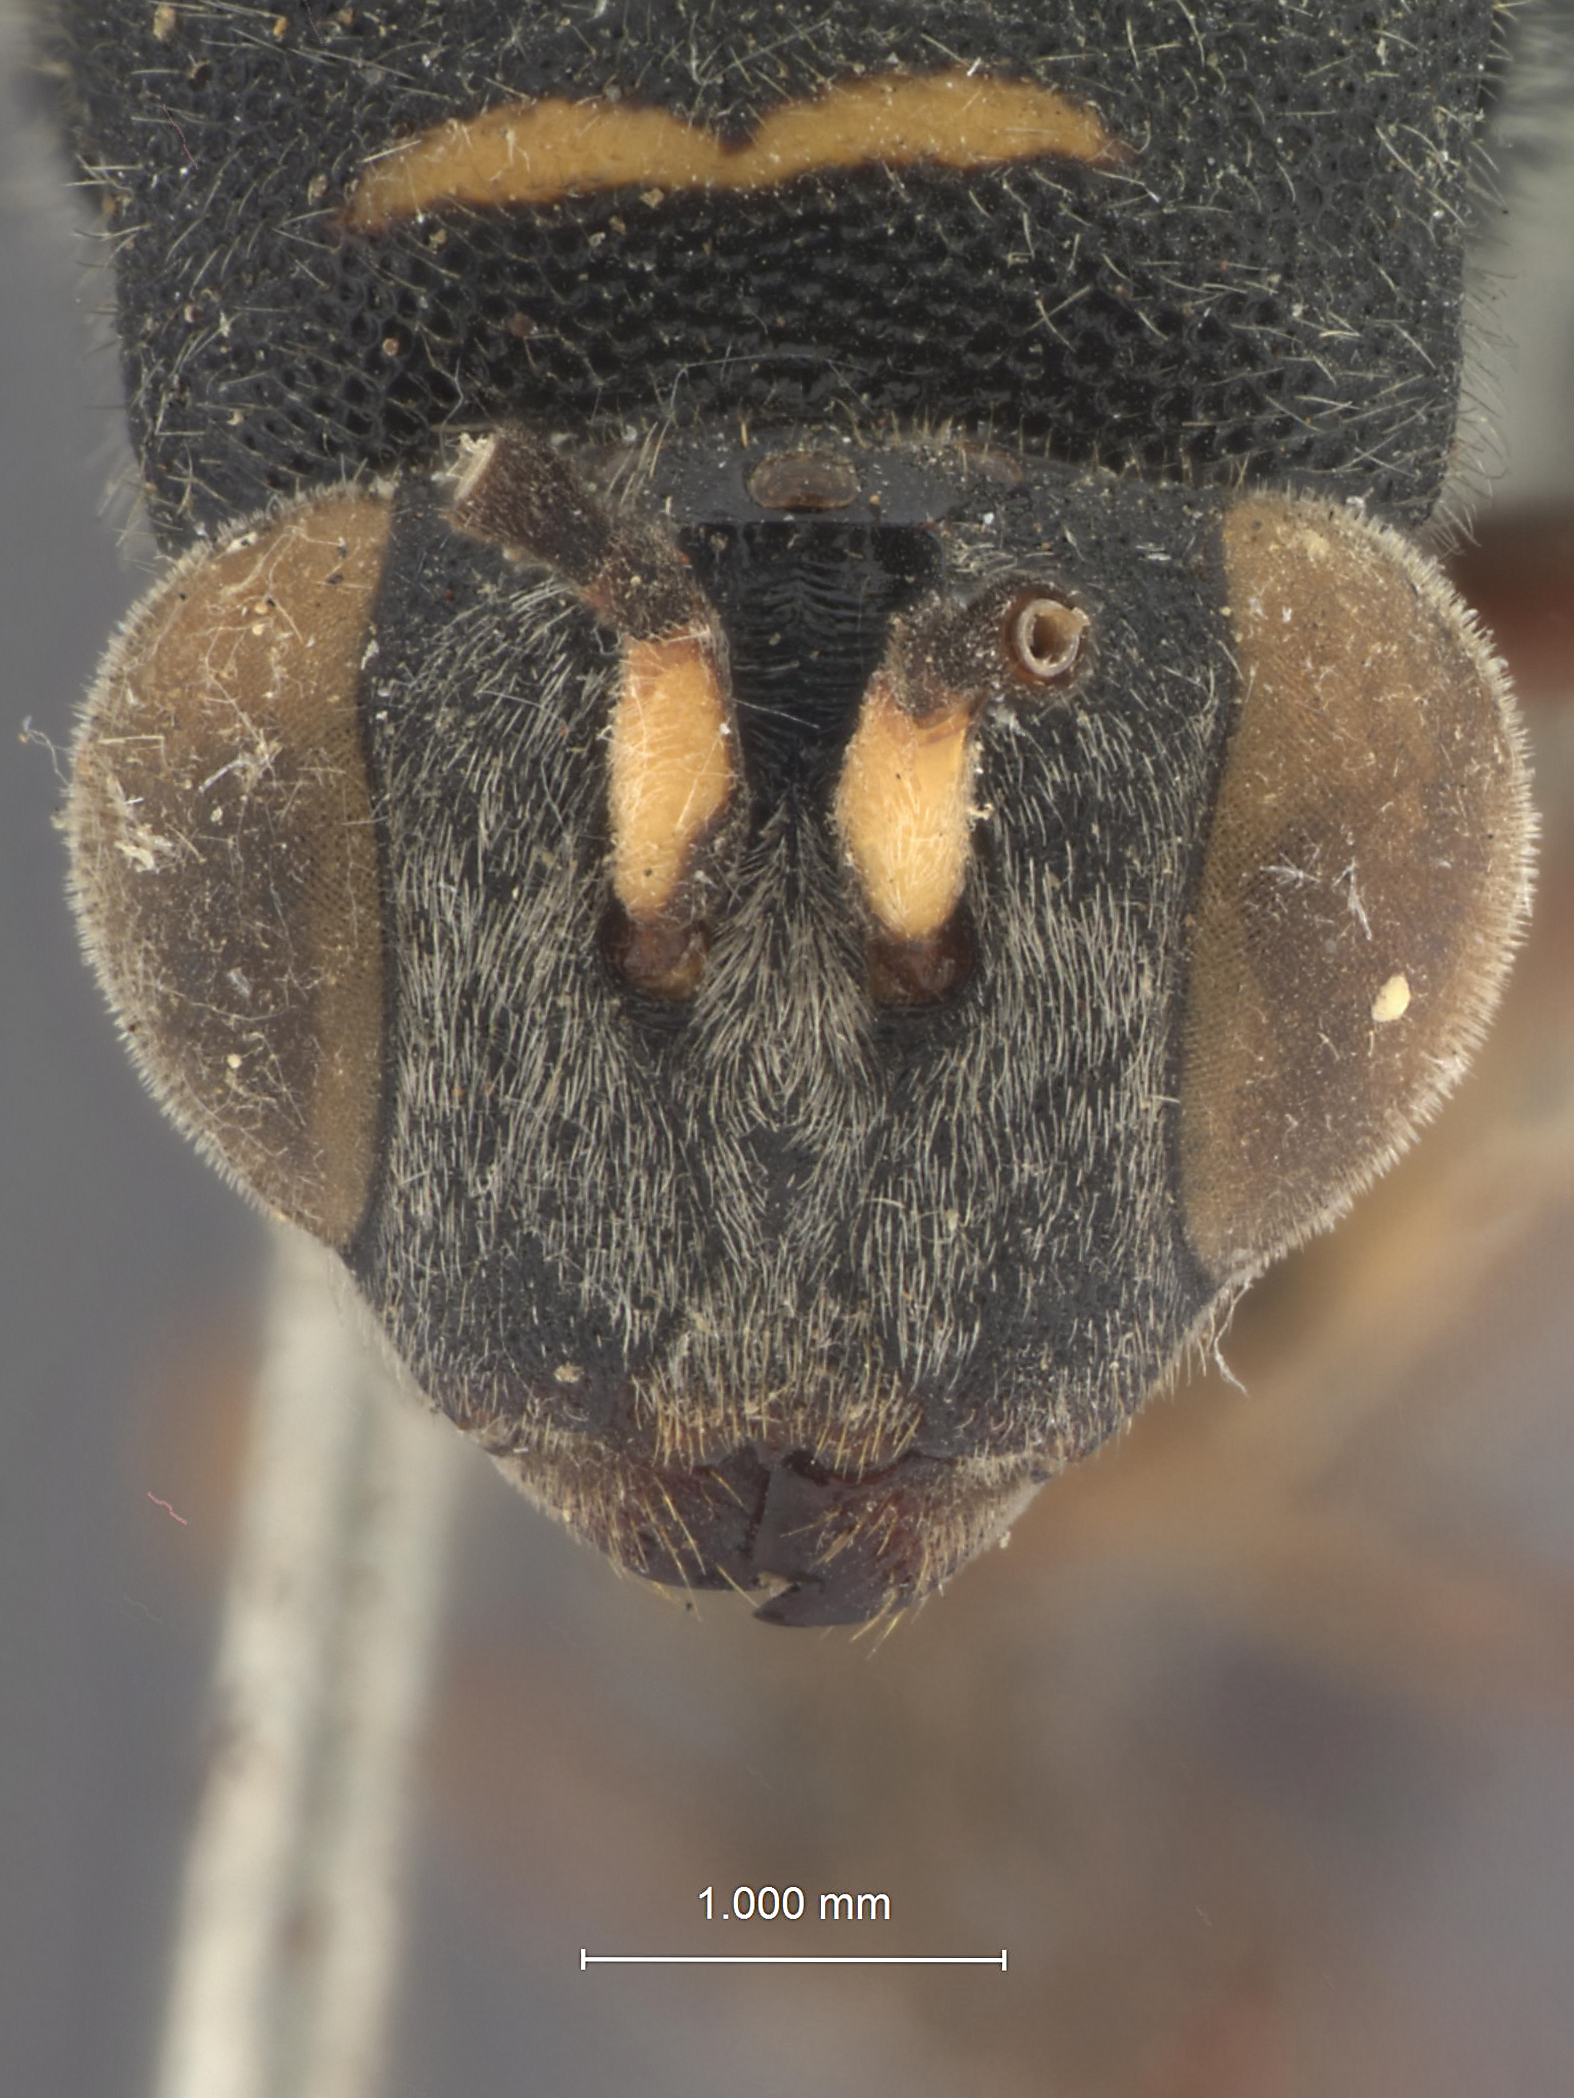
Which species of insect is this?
Leucospis robusta
